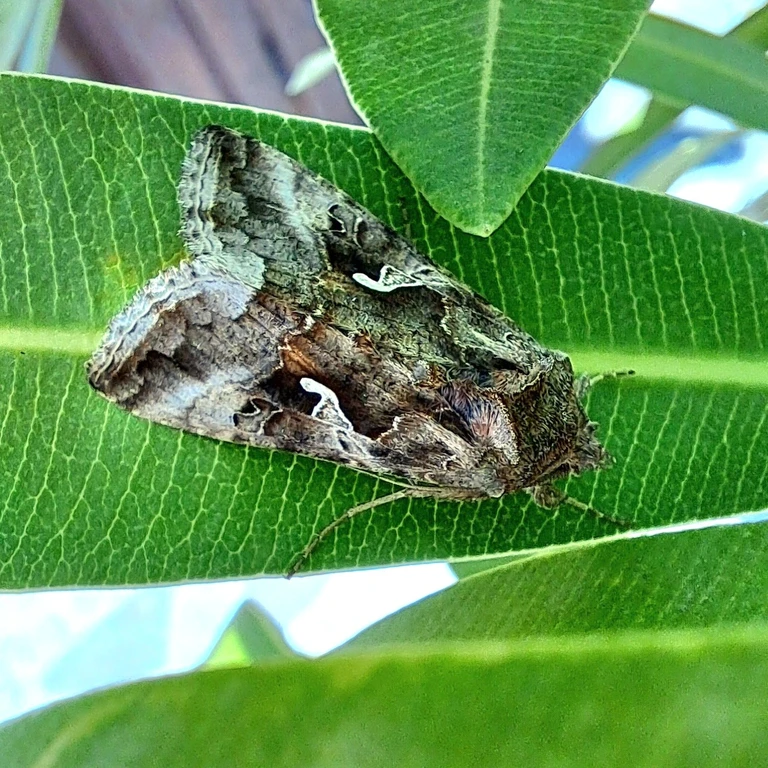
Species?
Autographa gamma
